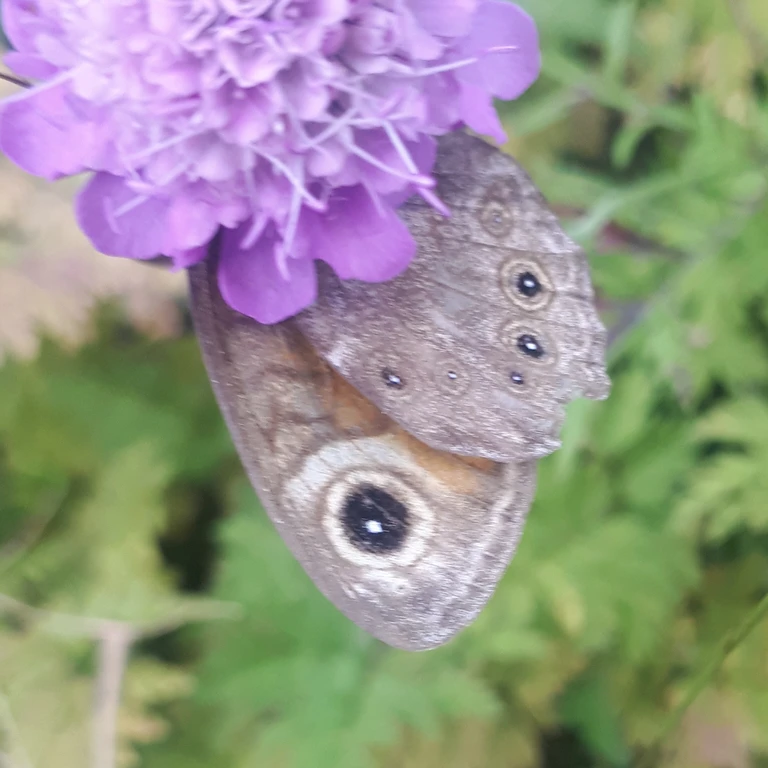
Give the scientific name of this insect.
Lasiommata maera (also Pararge maera)
